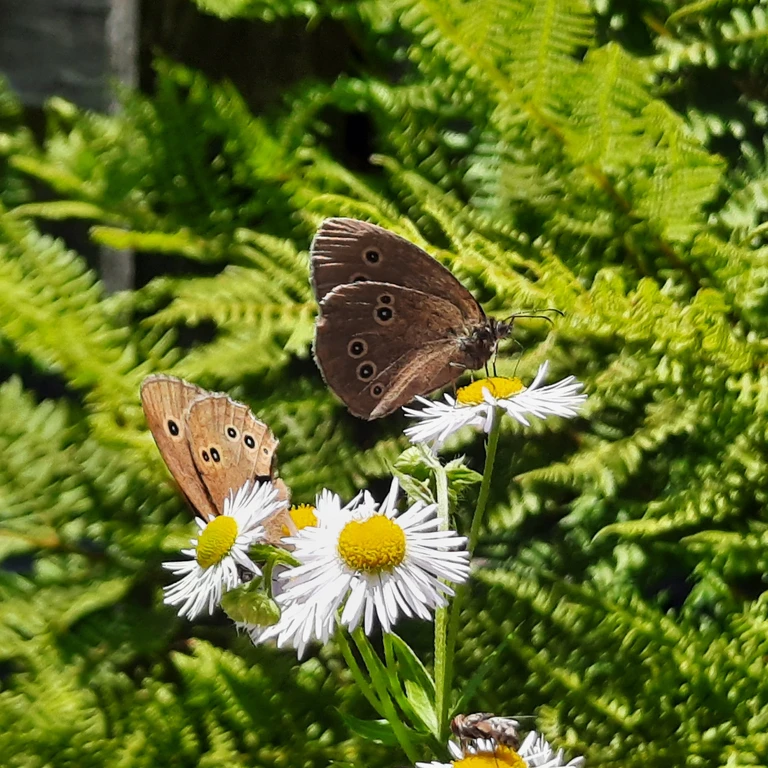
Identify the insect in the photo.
Aphantopus hyperantus
